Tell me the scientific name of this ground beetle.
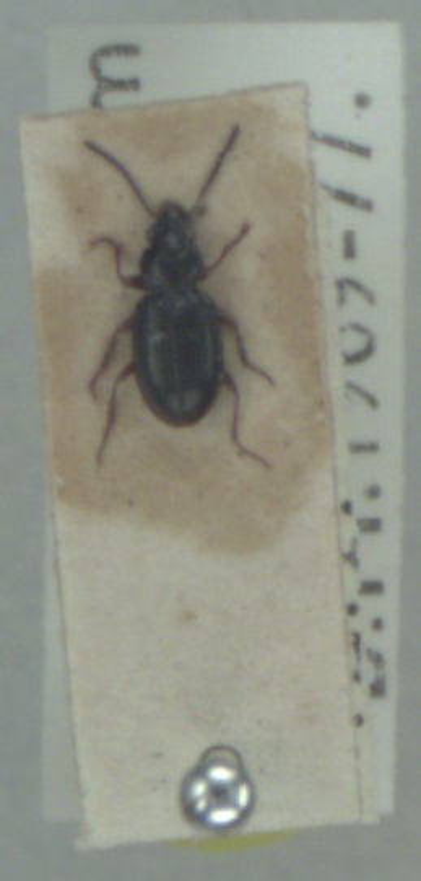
Bembidion clarkei
